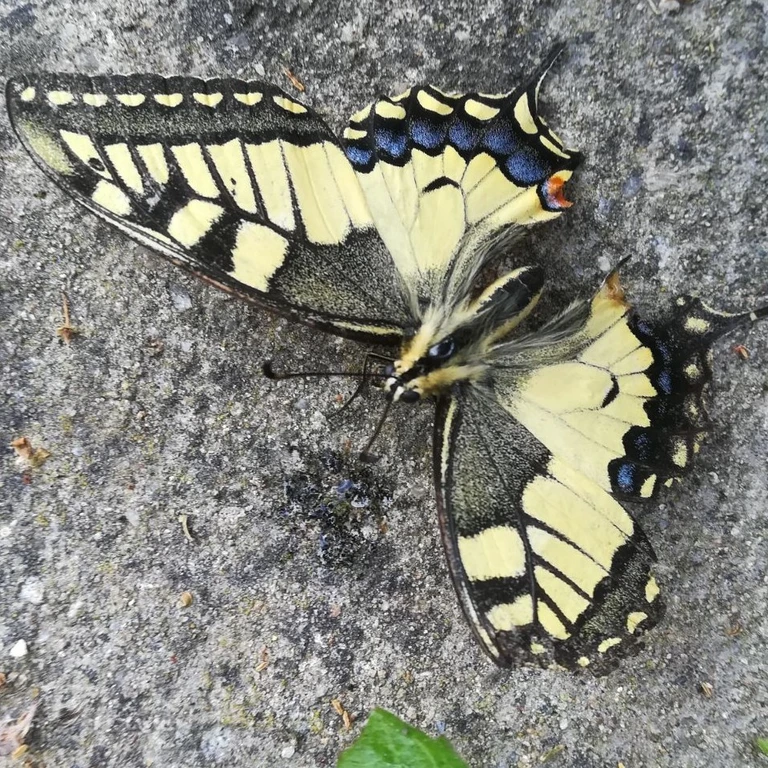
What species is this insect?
Papilio machaon
